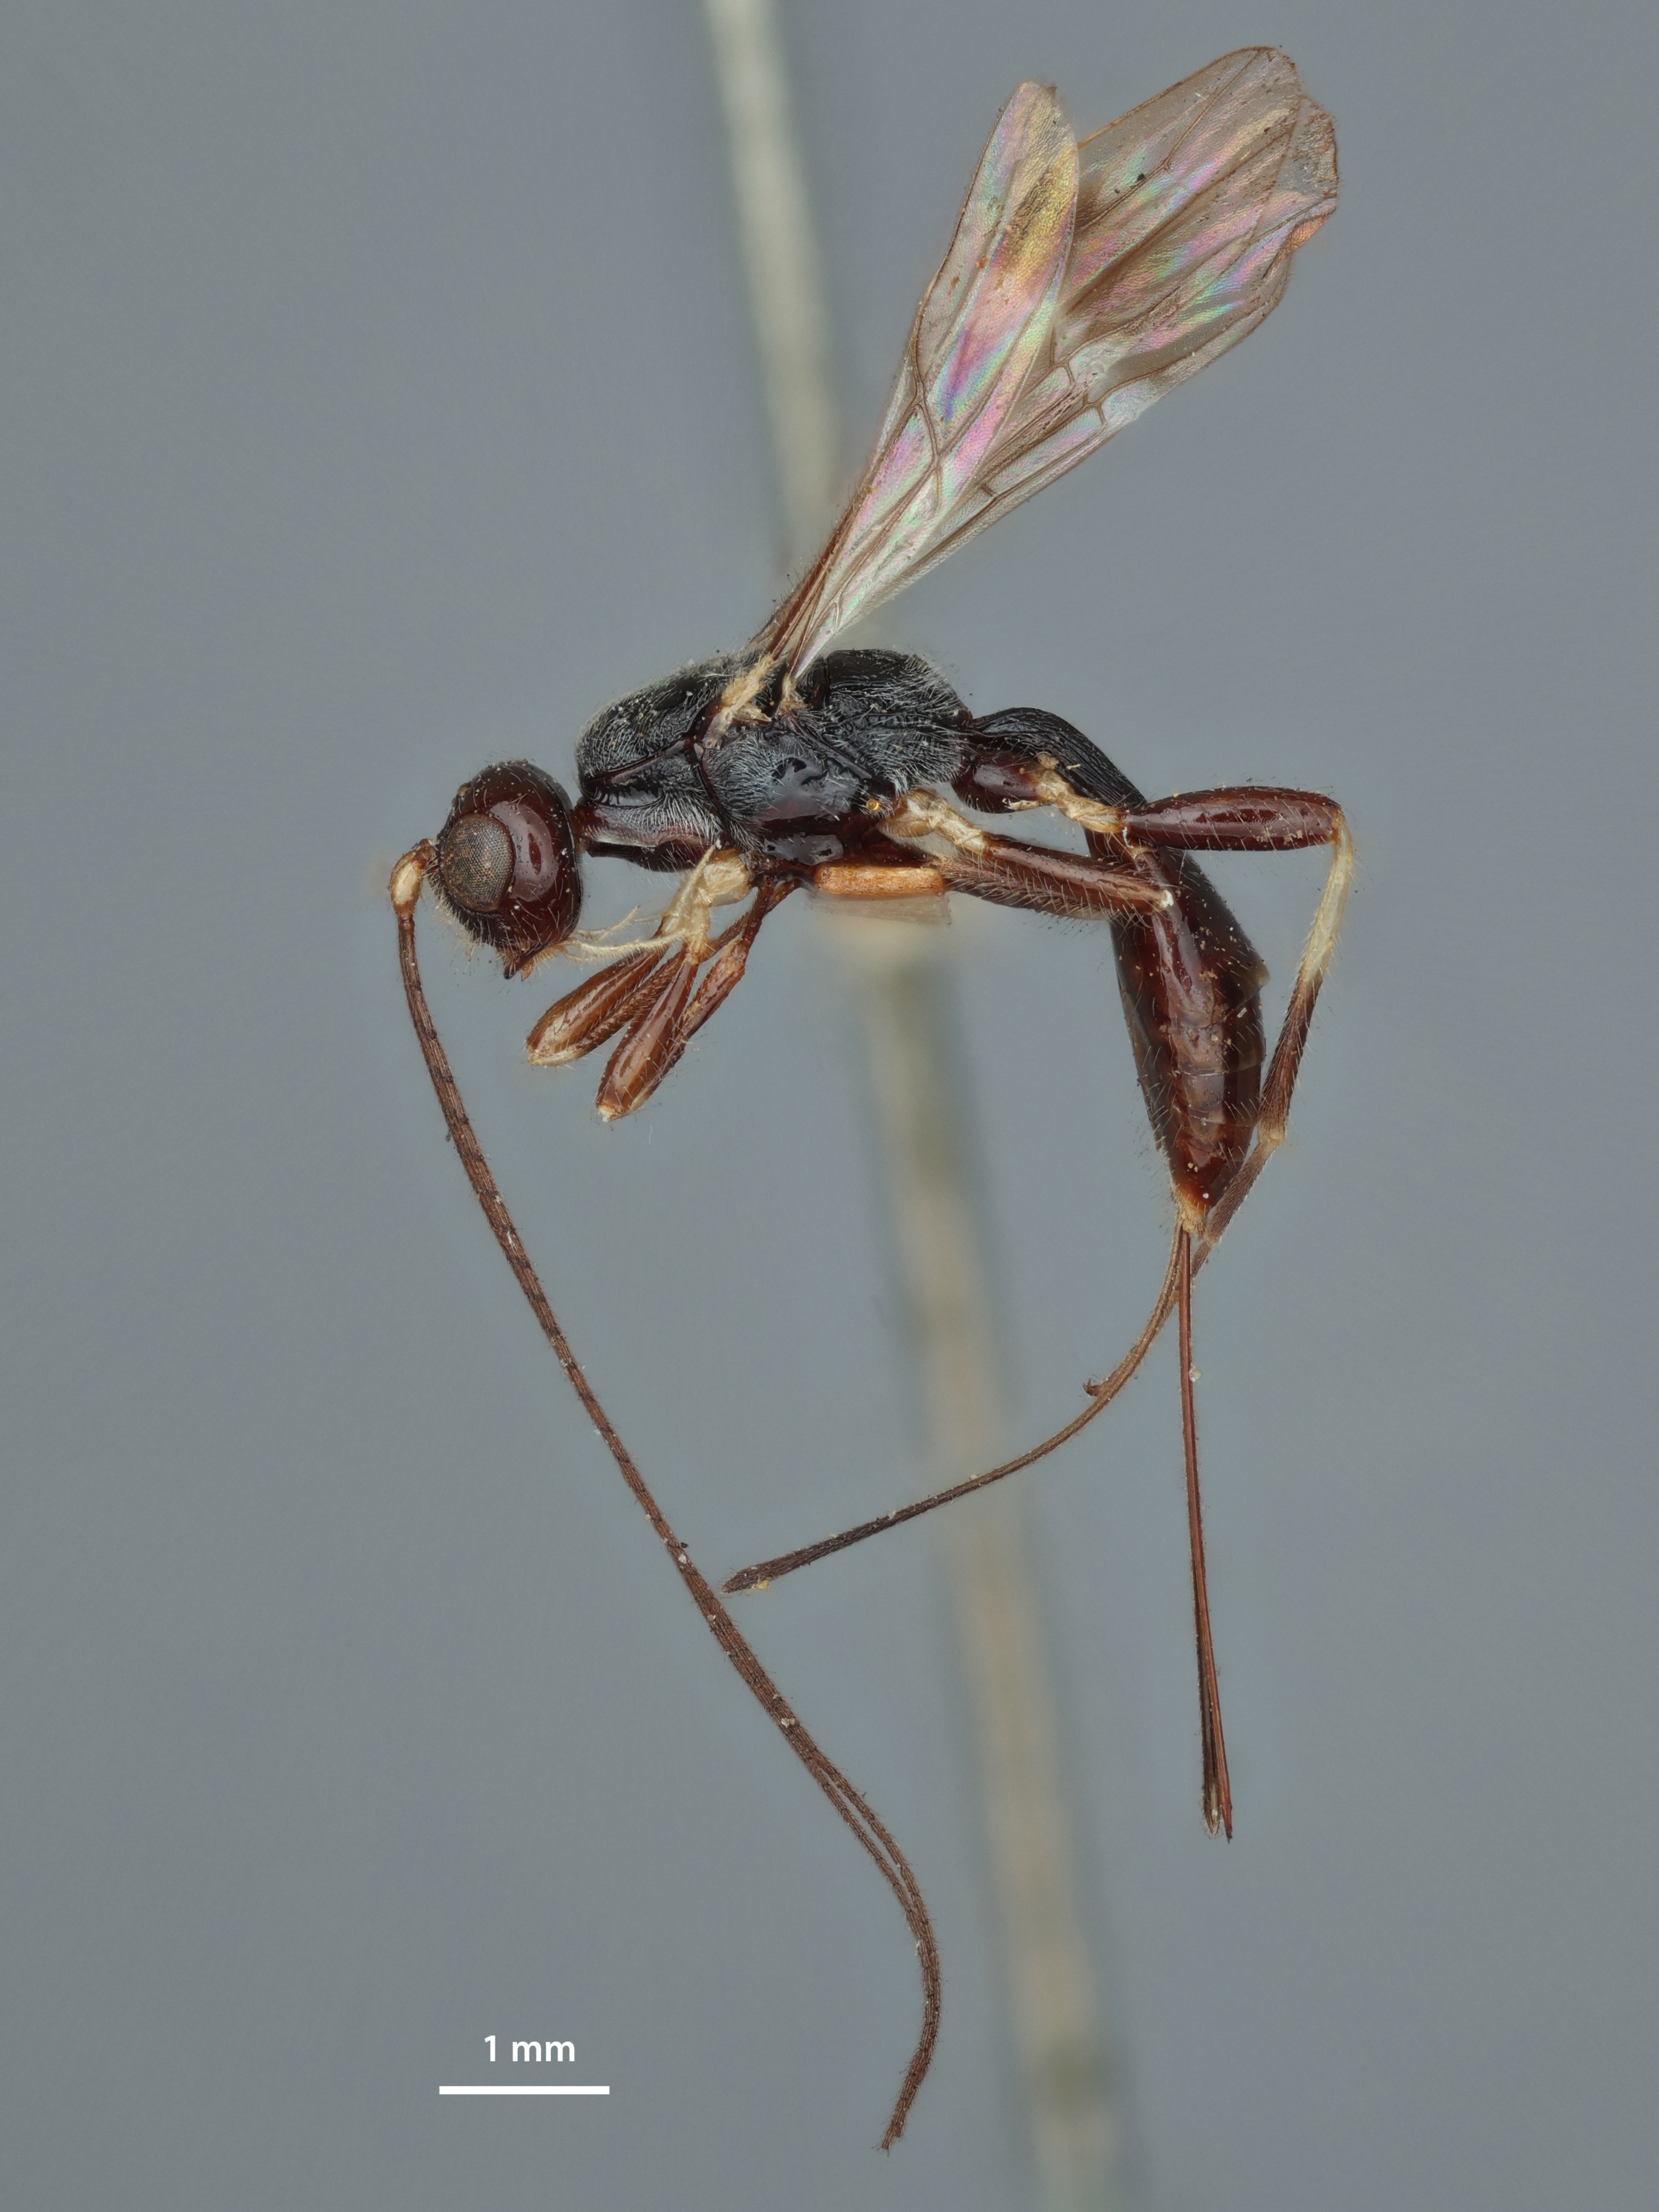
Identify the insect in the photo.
Spathius virbius
